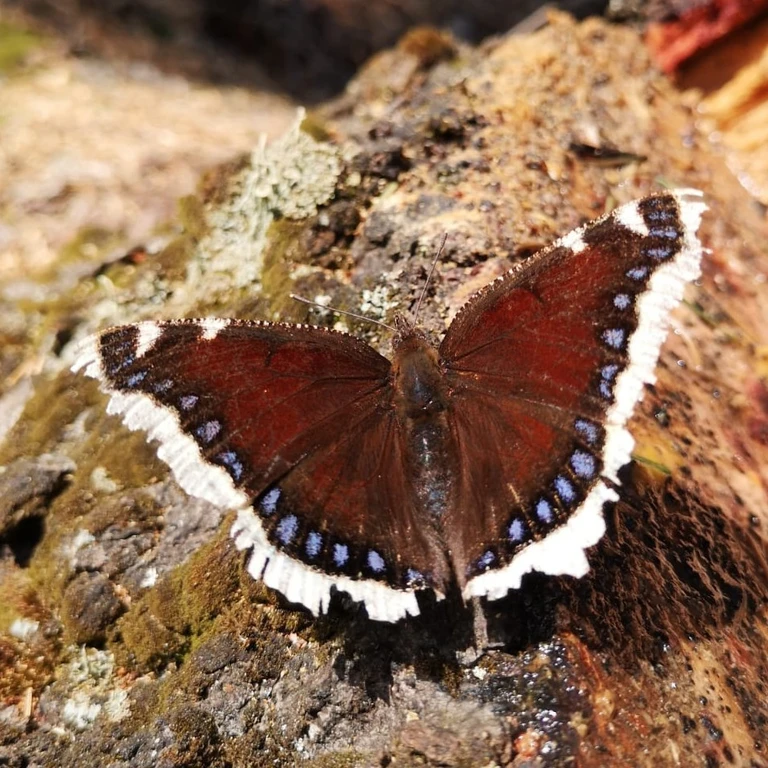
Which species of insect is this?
Nymphalis antiopa
